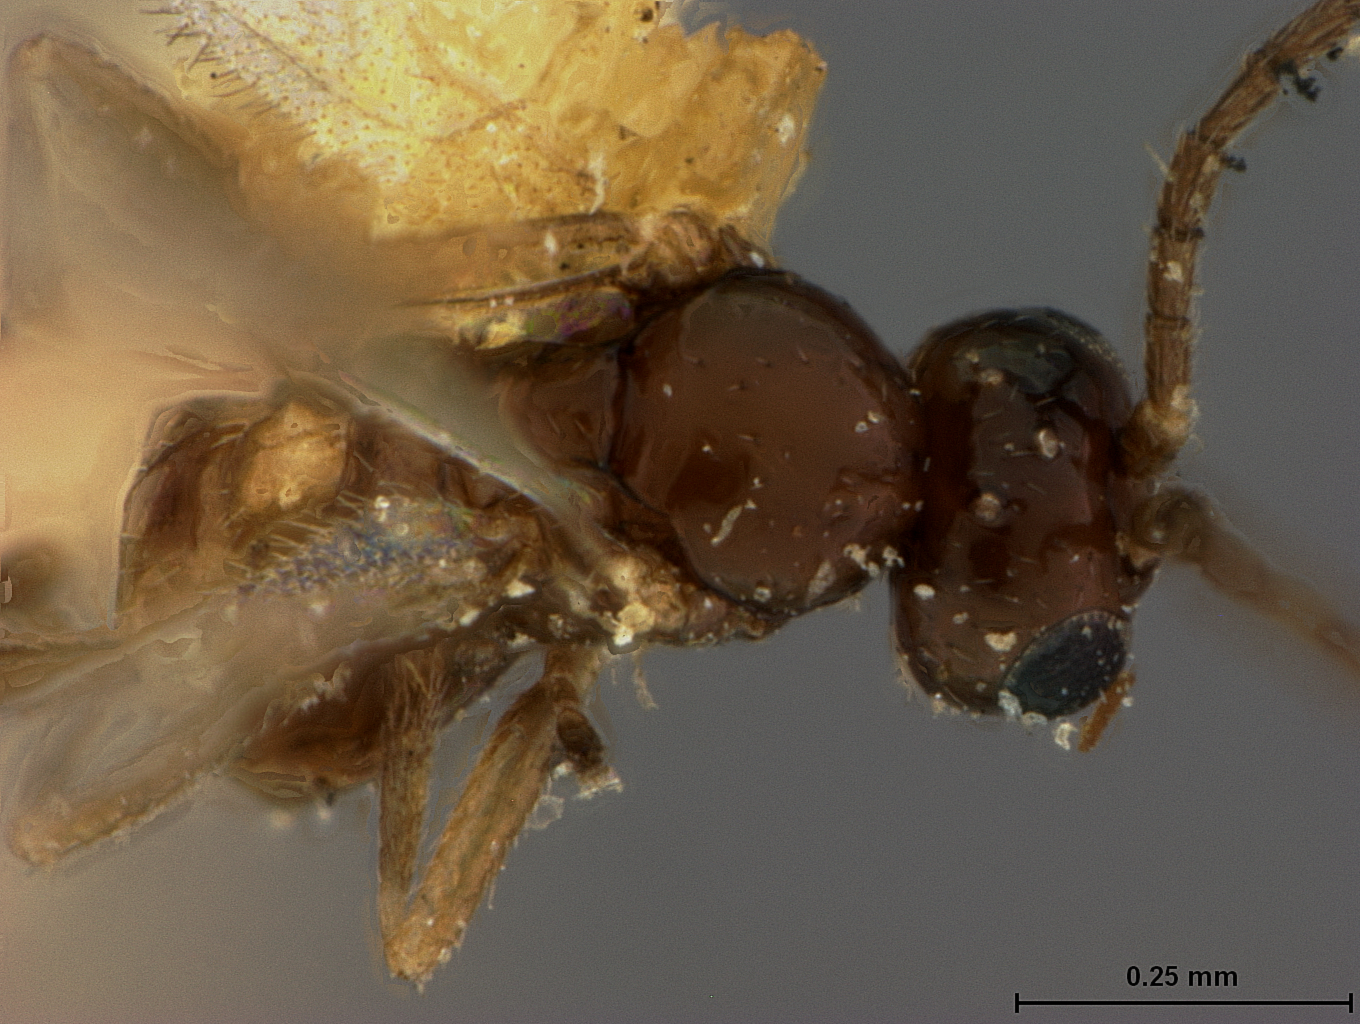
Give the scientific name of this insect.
Lysiphlebus abutilaphidis
